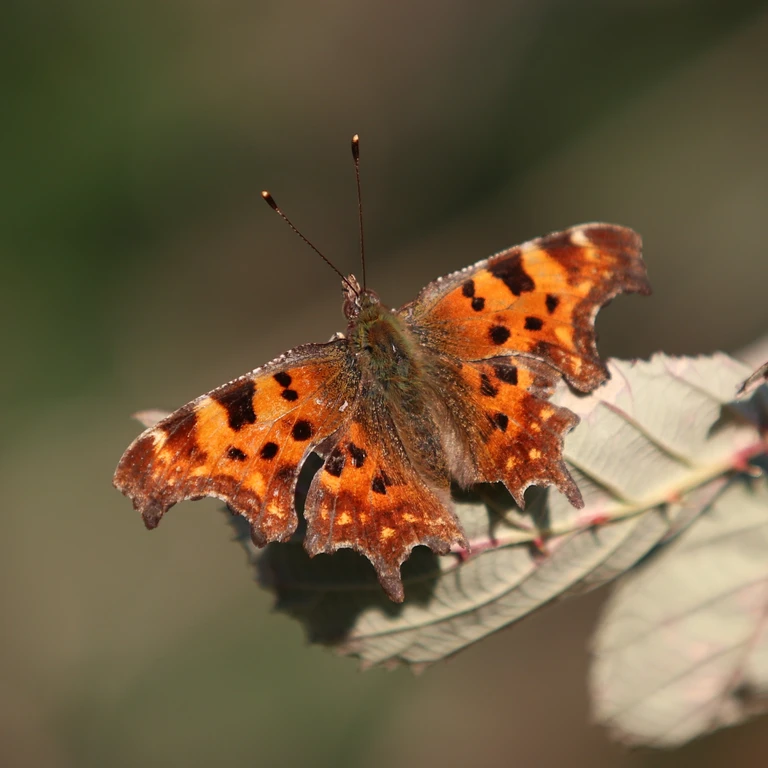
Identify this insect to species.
Polygonia c-album
